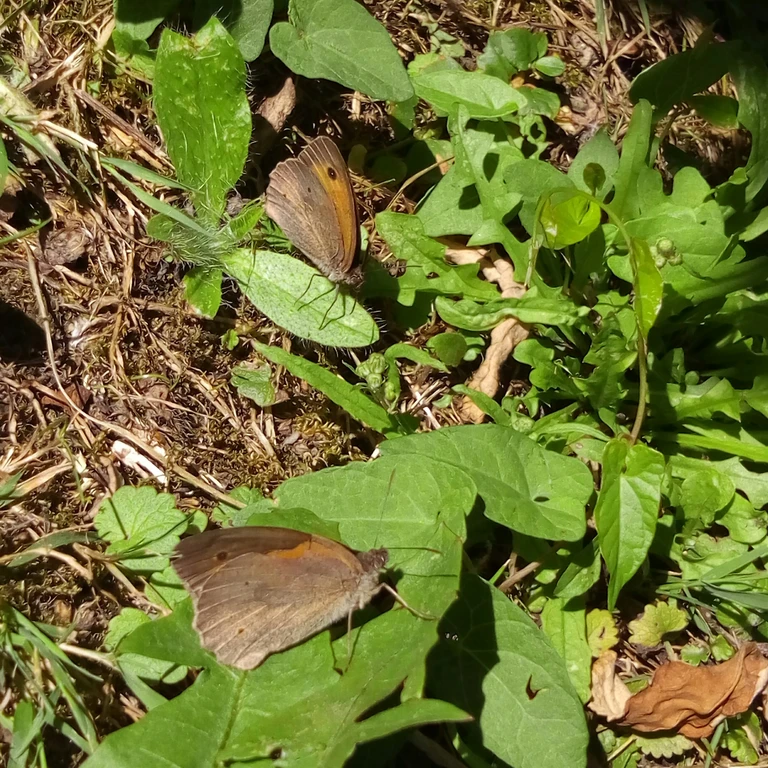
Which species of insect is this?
Maniola jurtina
